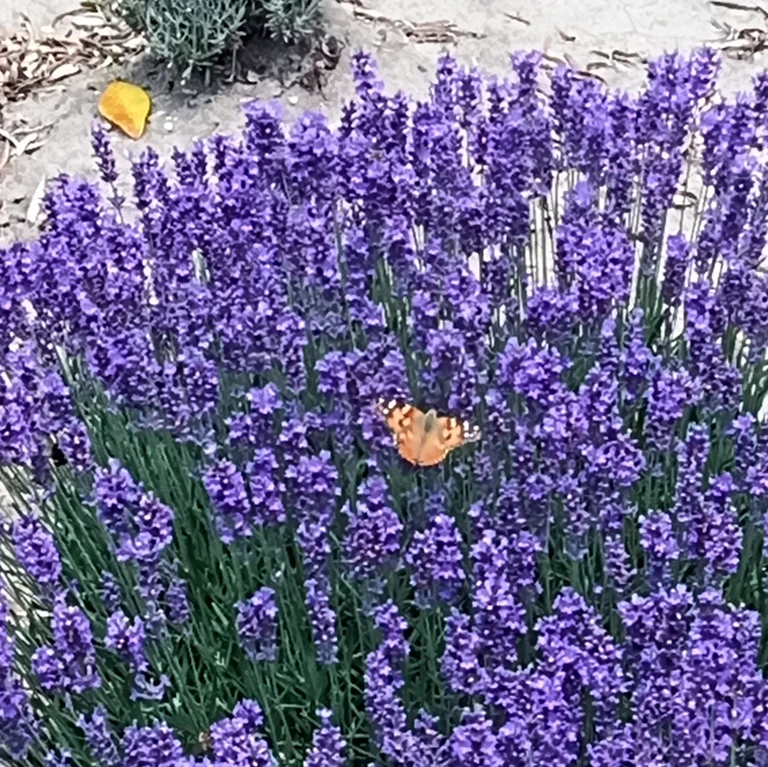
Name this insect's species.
Vanessa cardui
